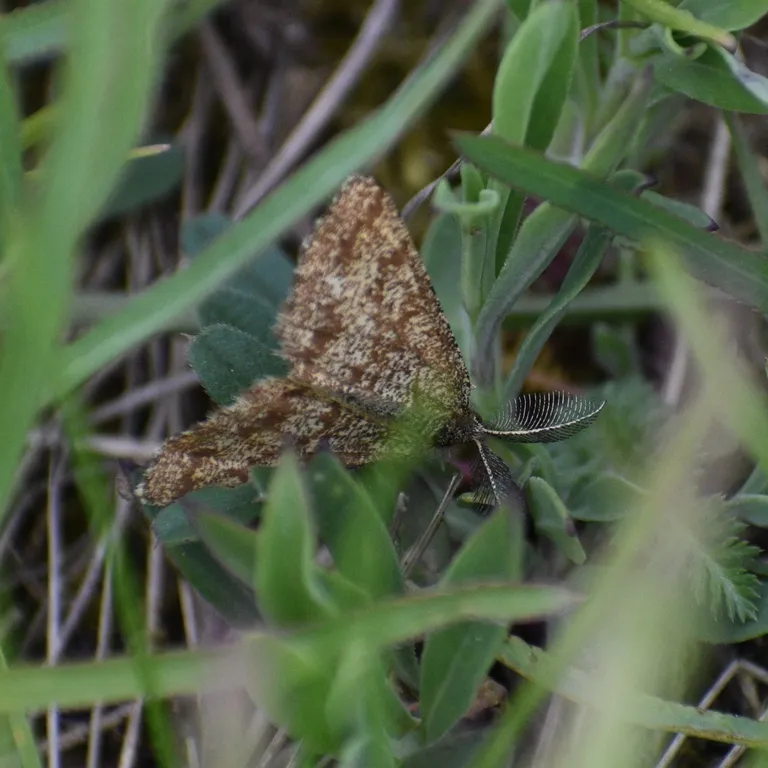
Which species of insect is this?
Ematurga atomaria
